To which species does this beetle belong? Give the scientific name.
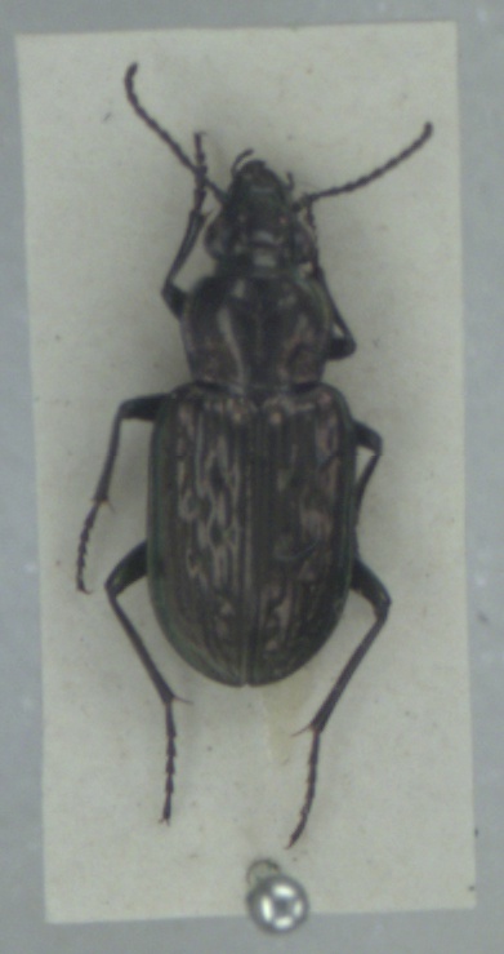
Blethisa multipunctata
